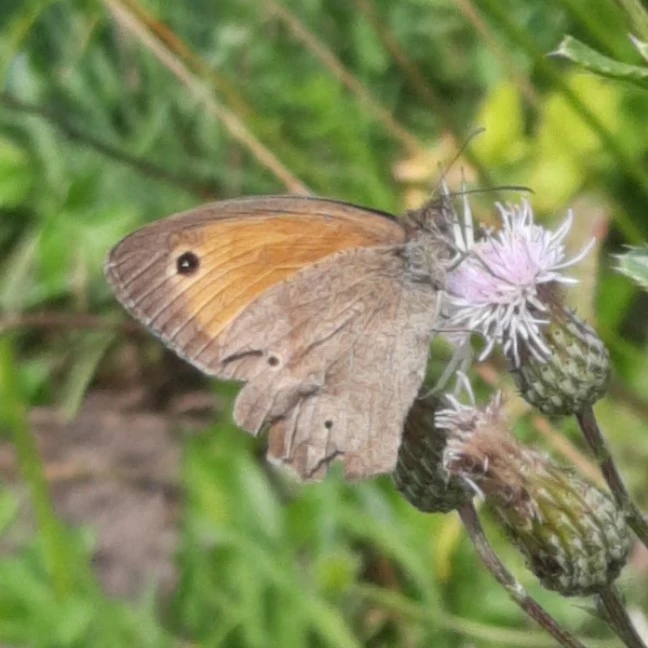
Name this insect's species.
Maniola jurtina
